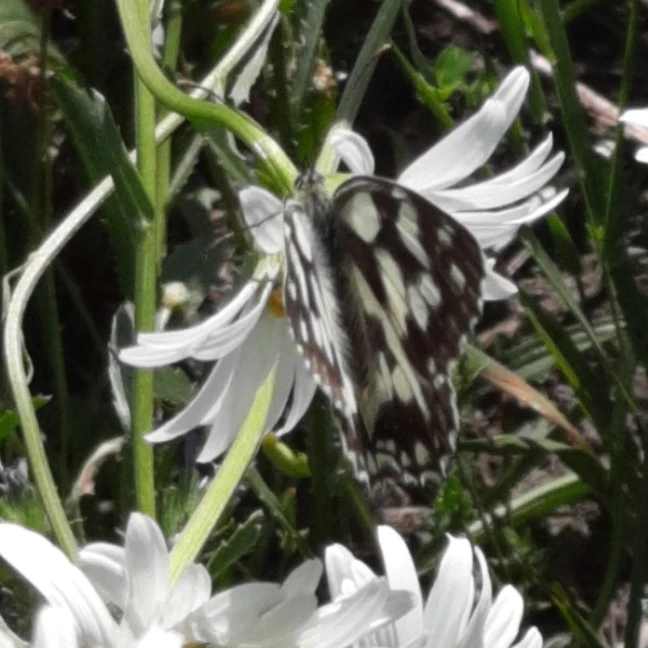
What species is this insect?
Melanargia galathea
